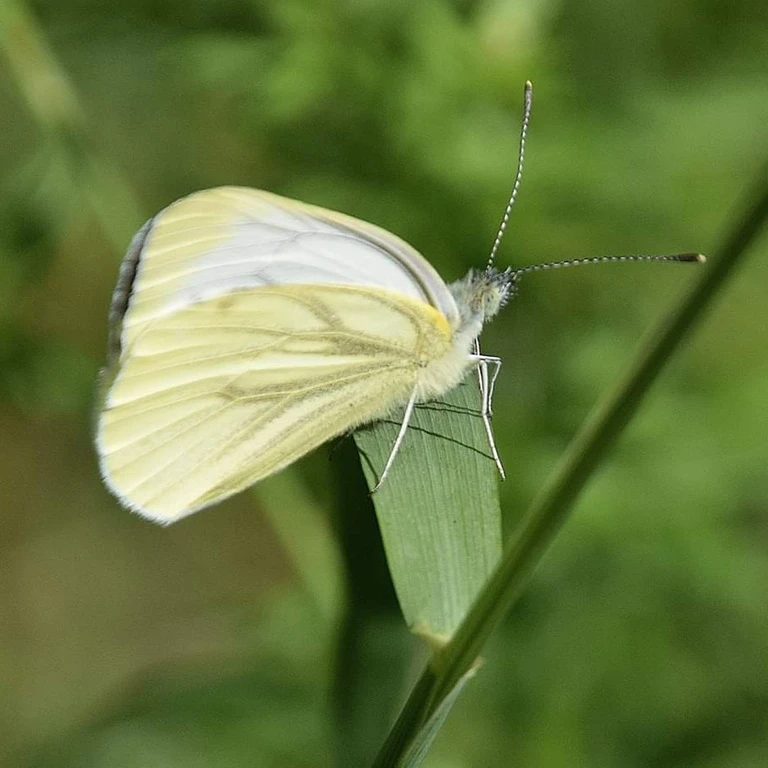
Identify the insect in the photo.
Pieris napi
